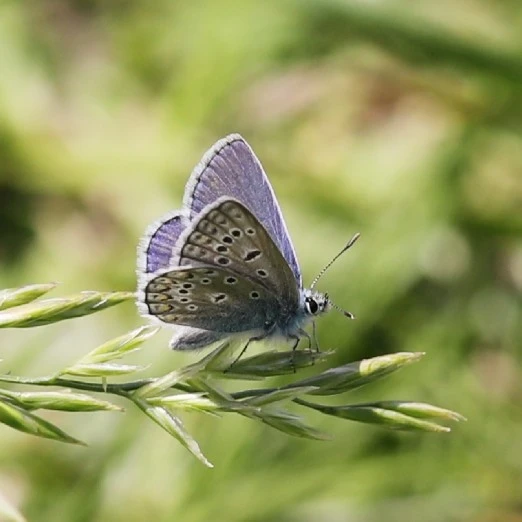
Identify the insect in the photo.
Polyommatus icarus
